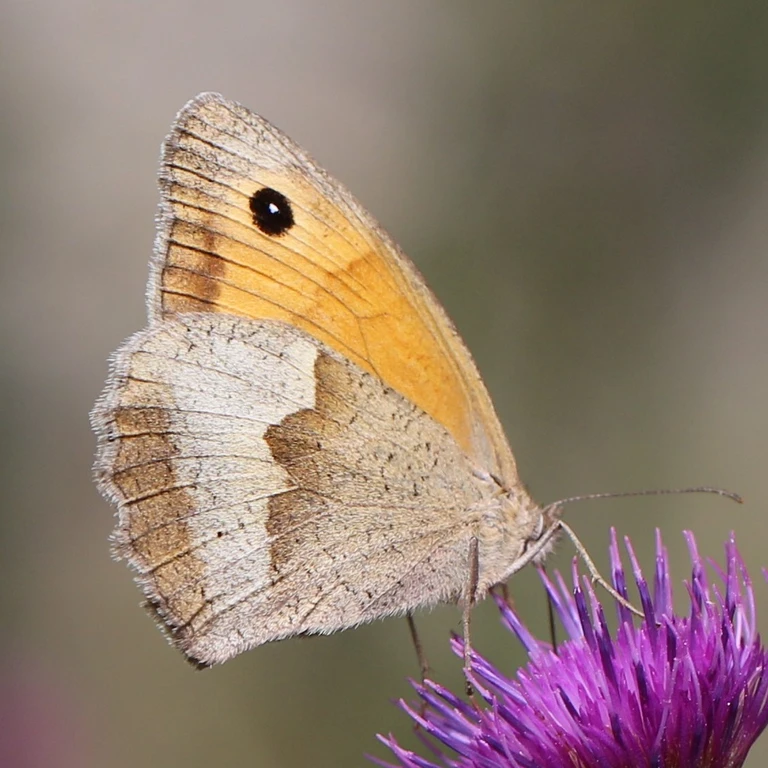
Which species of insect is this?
Maniola jurtina
